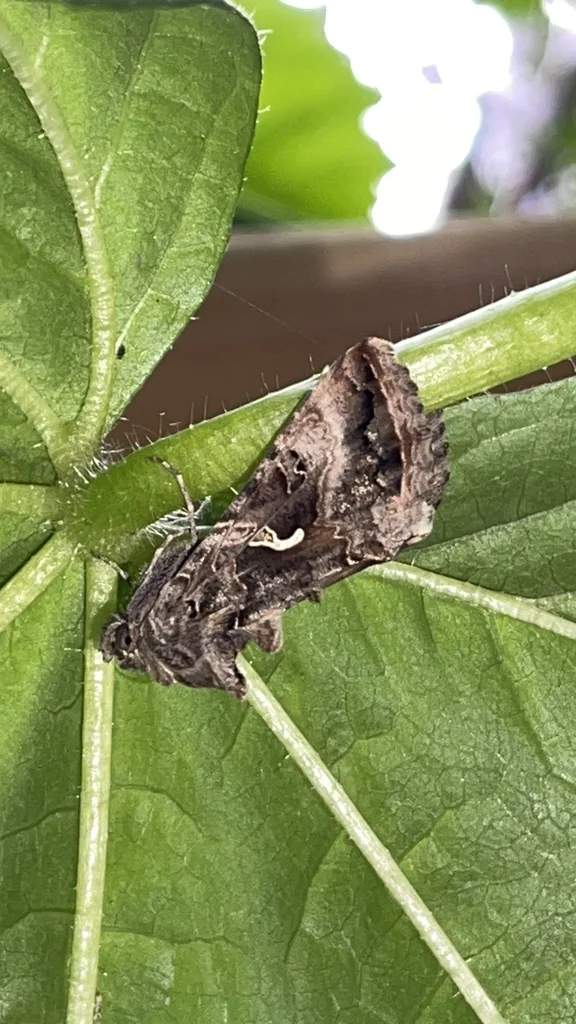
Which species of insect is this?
Autographa gamma
